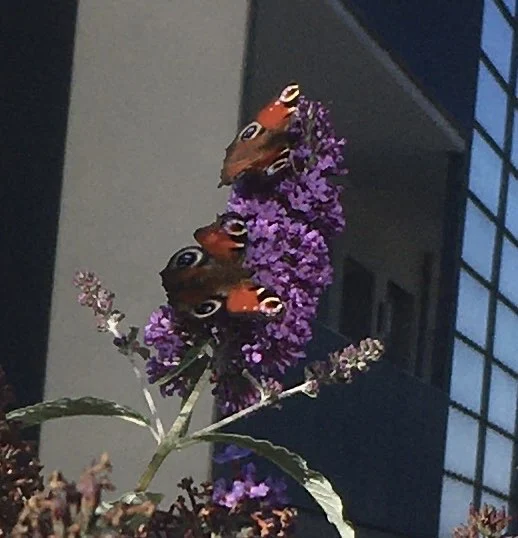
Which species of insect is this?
Aglais io
